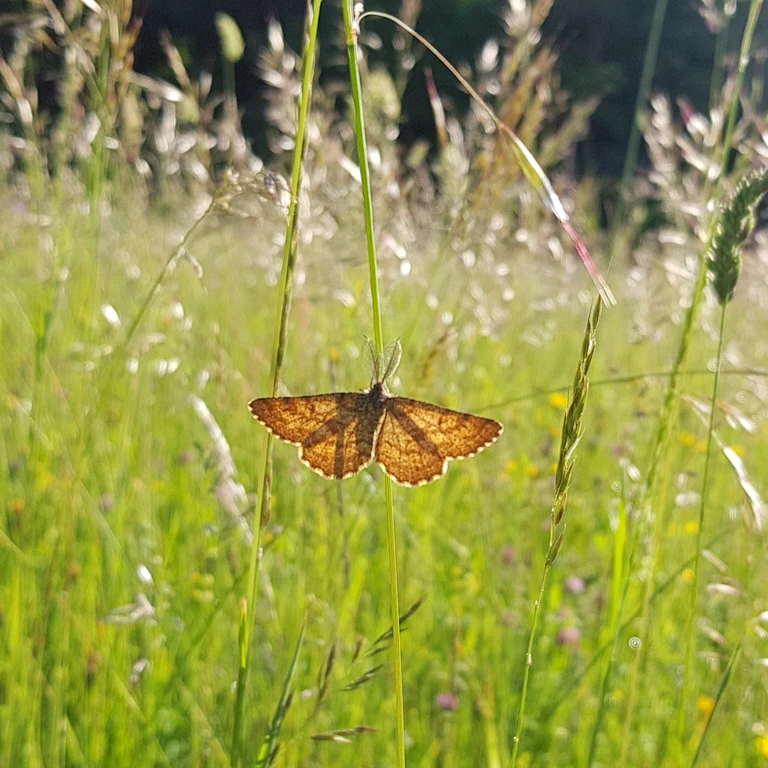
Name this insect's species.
Ematurga atomaria
